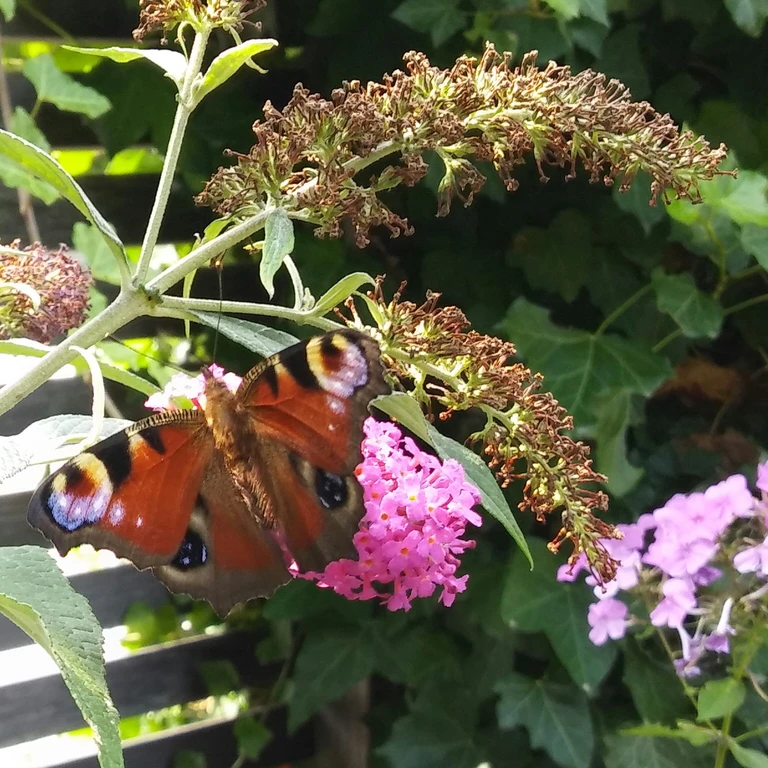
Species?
Aglais io
